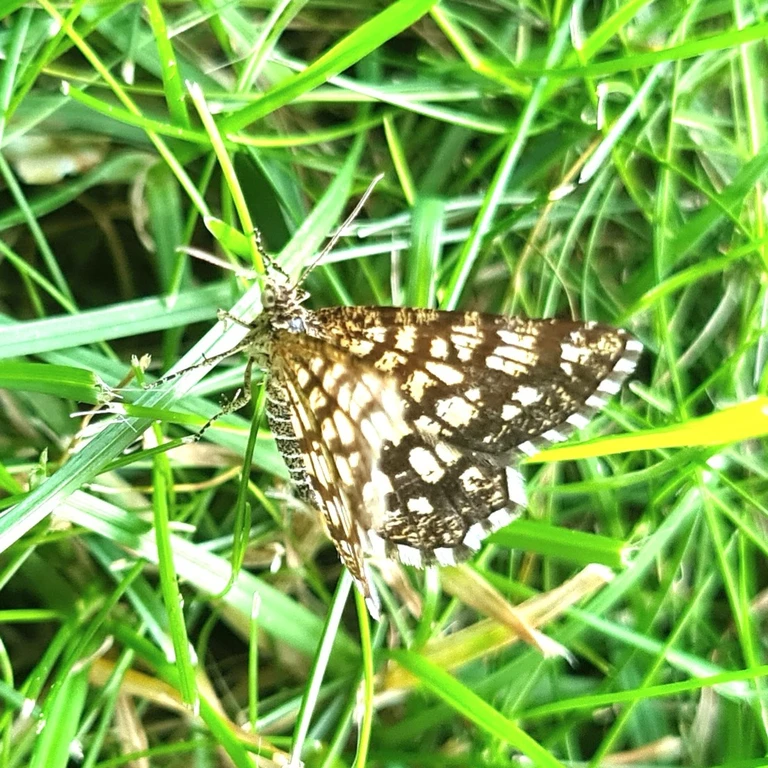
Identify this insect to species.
Chiasmia clathrata
